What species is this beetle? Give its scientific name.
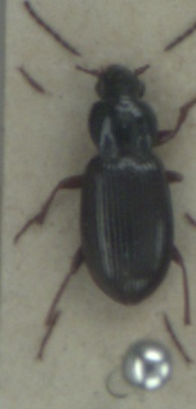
Pterostichus strenuus
